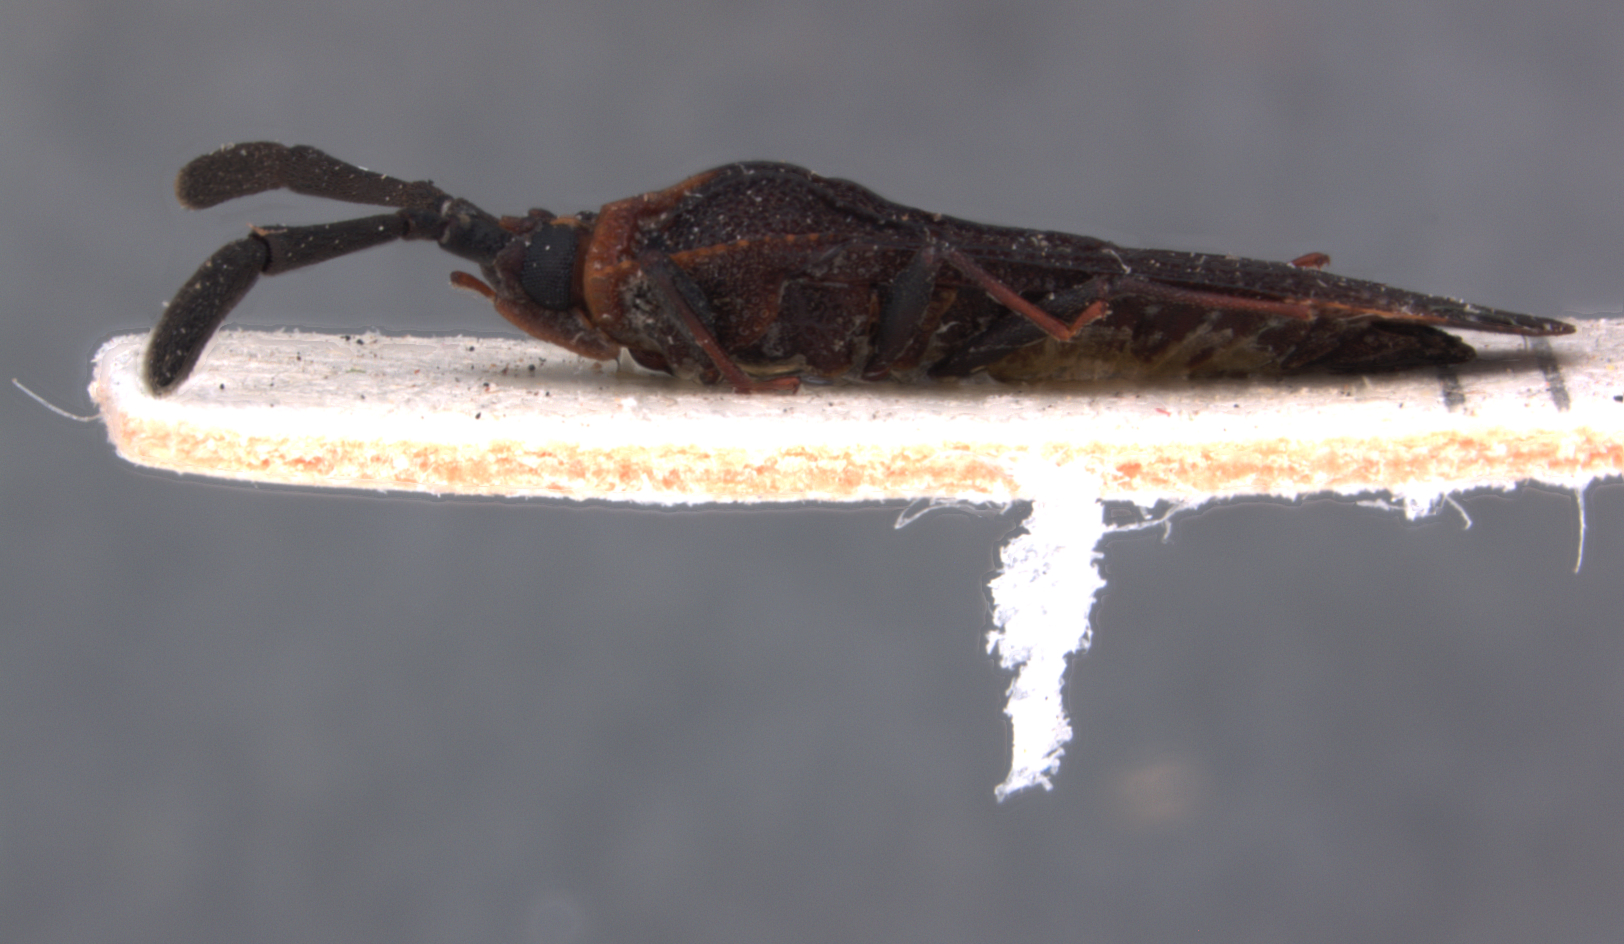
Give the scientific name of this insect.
Paracopium gigantos
